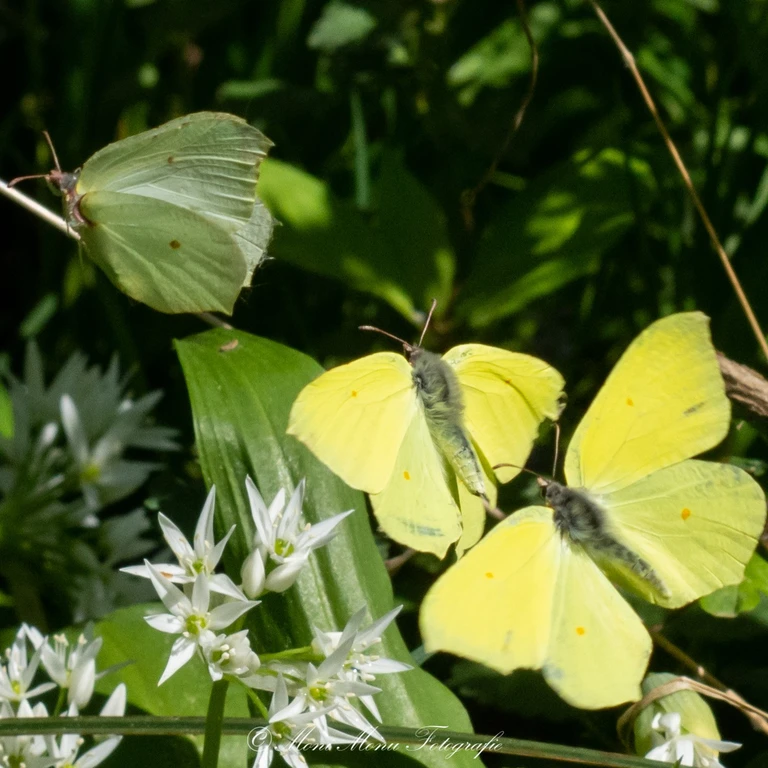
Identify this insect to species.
Gonepteryx rhamni
